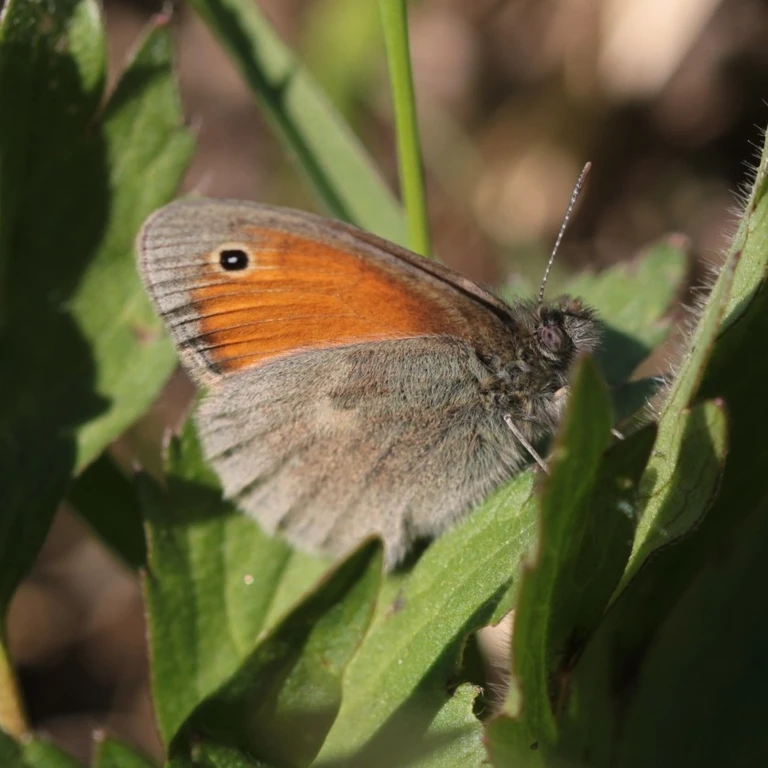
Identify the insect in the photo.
Coenonympha pamphilus
